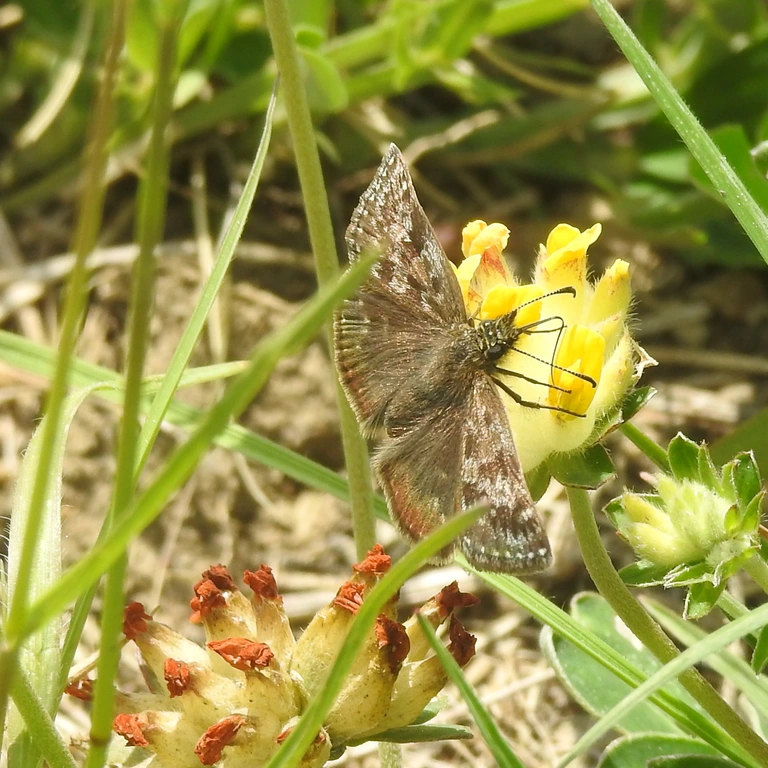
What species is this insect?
Erynnis tages
